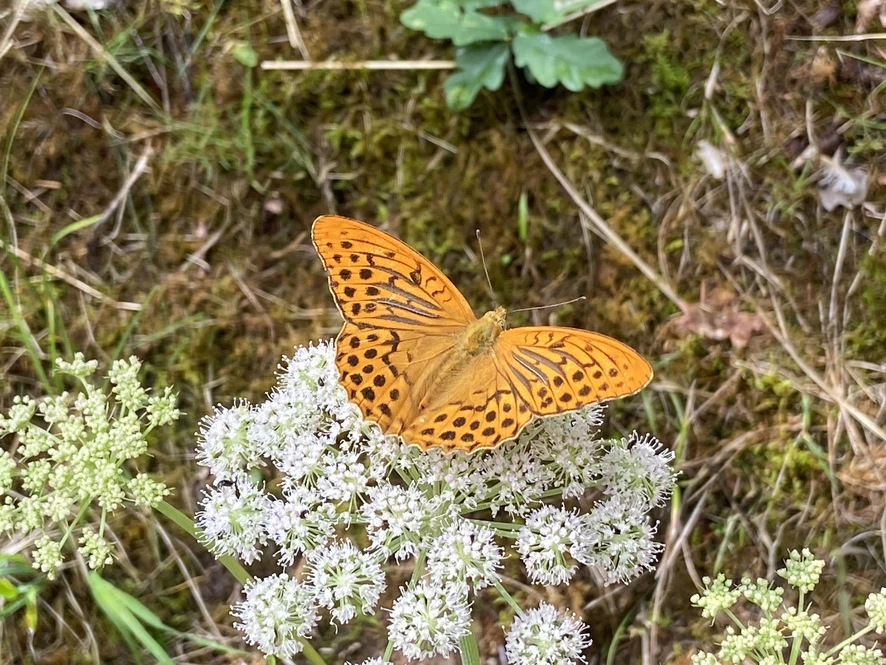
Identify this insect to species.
Argynnis paphia
